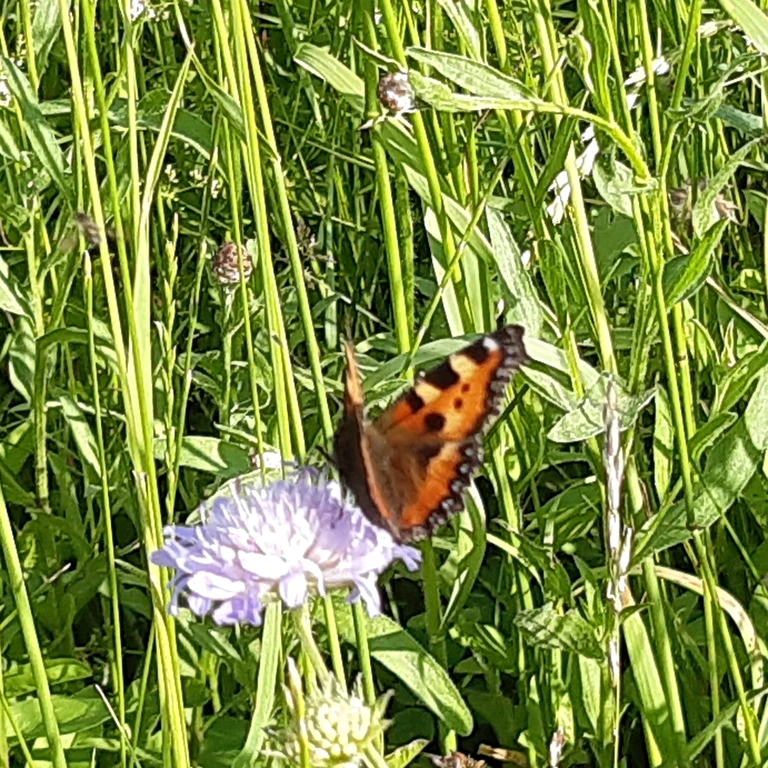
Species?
Aglais urticae
